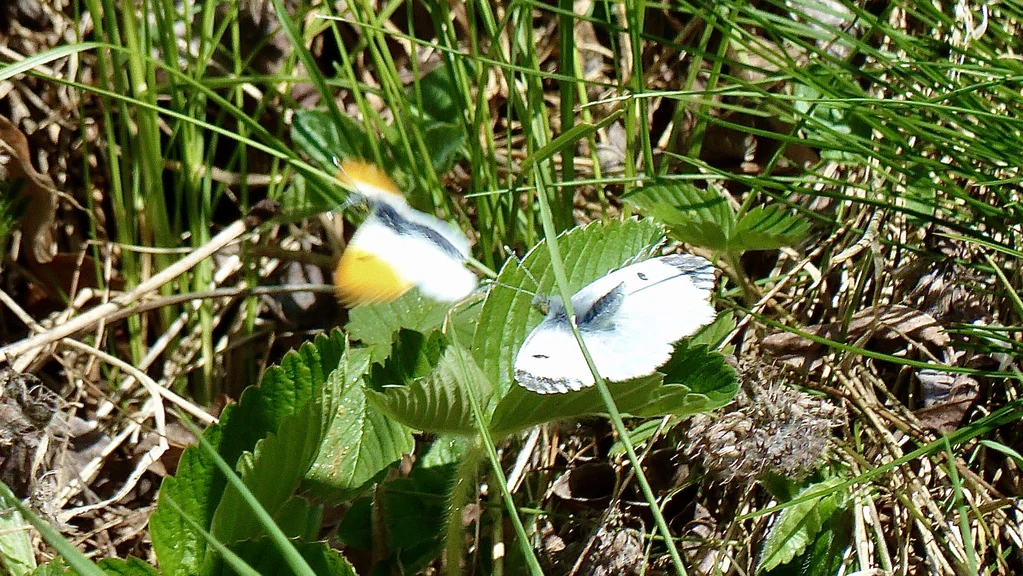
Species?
Anthocharis cardamines
